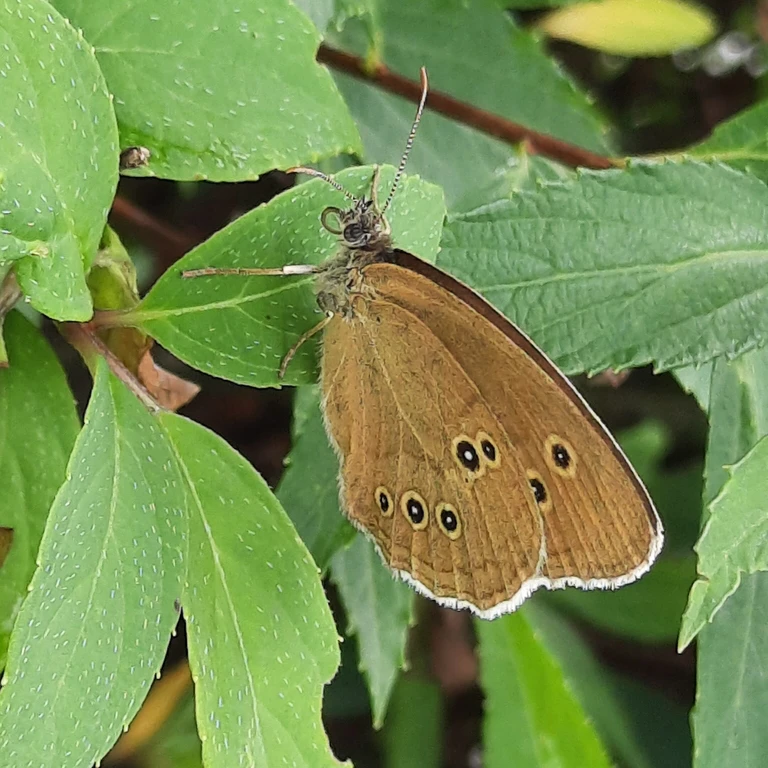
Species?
Aphantopus hyperantus
